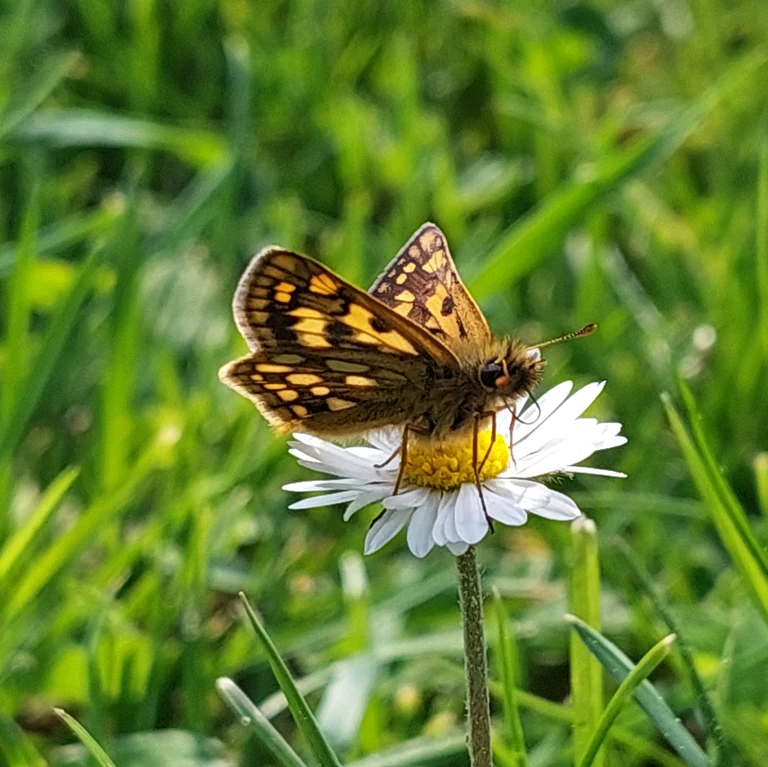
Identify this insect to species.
Carterocephalus palaemon
